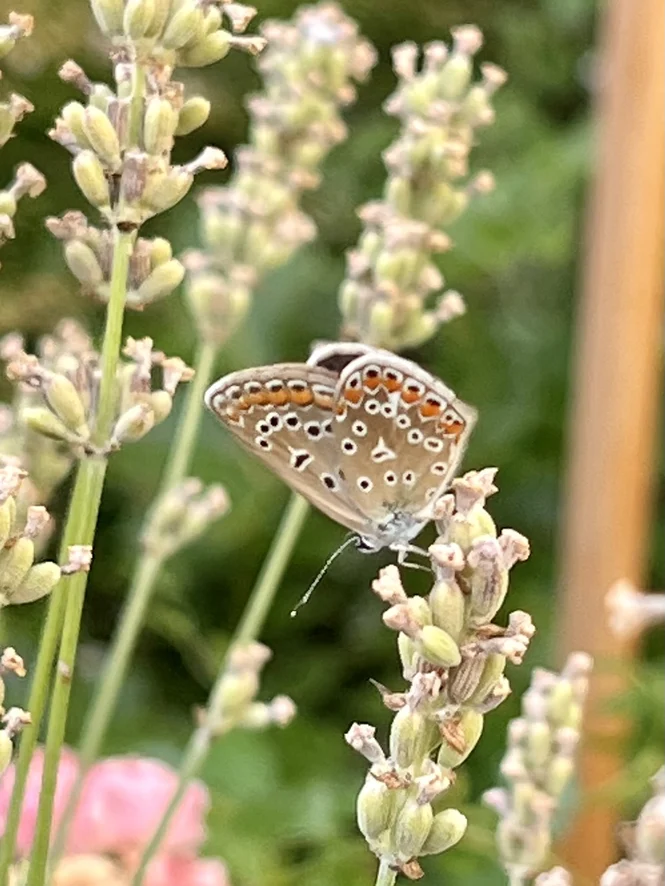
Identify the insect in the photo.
Polyommatus icarus
